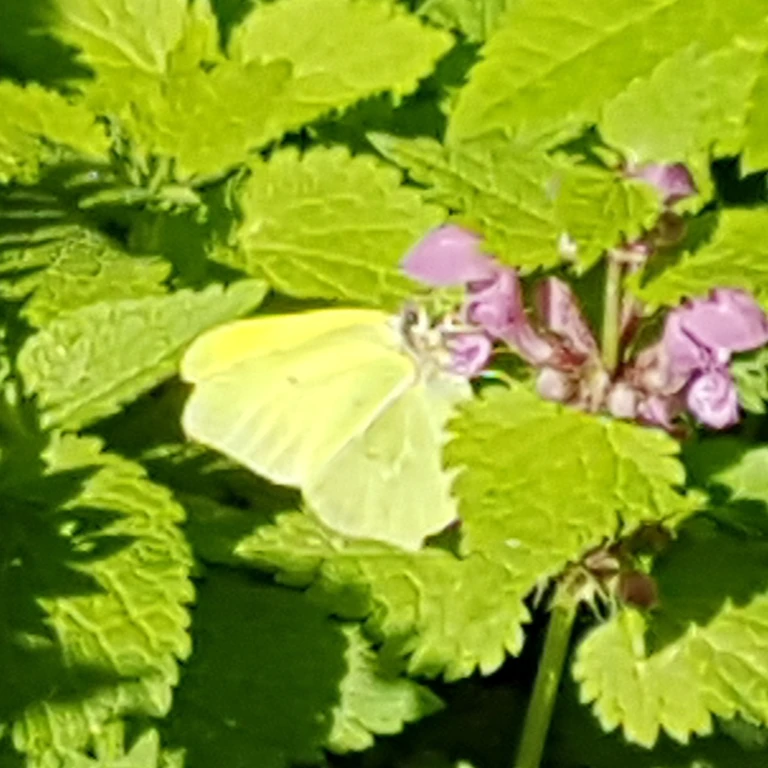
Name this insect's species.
Gonepteryx rhamni
